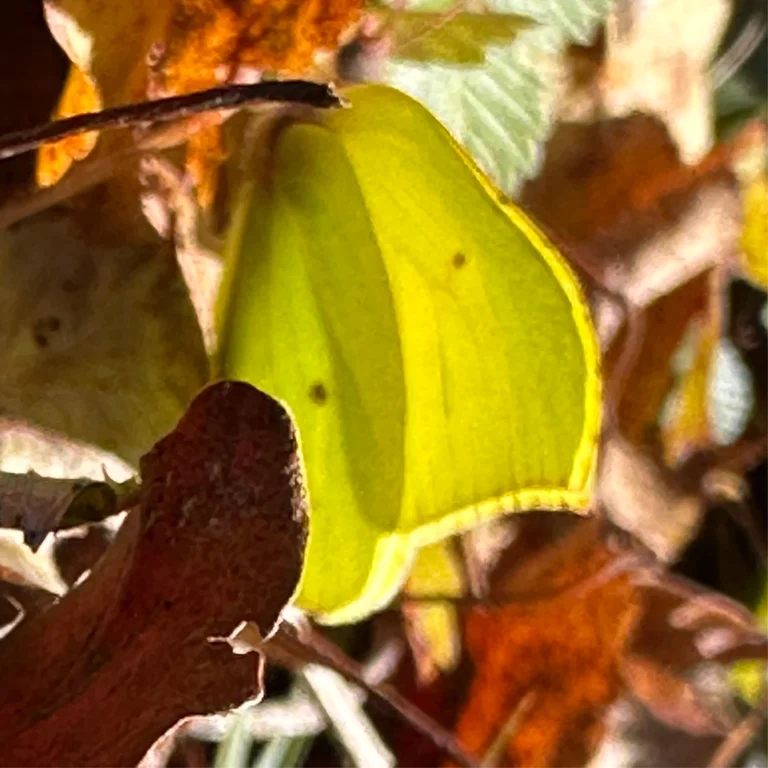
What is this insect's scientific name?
Gonepteryx rhamni
